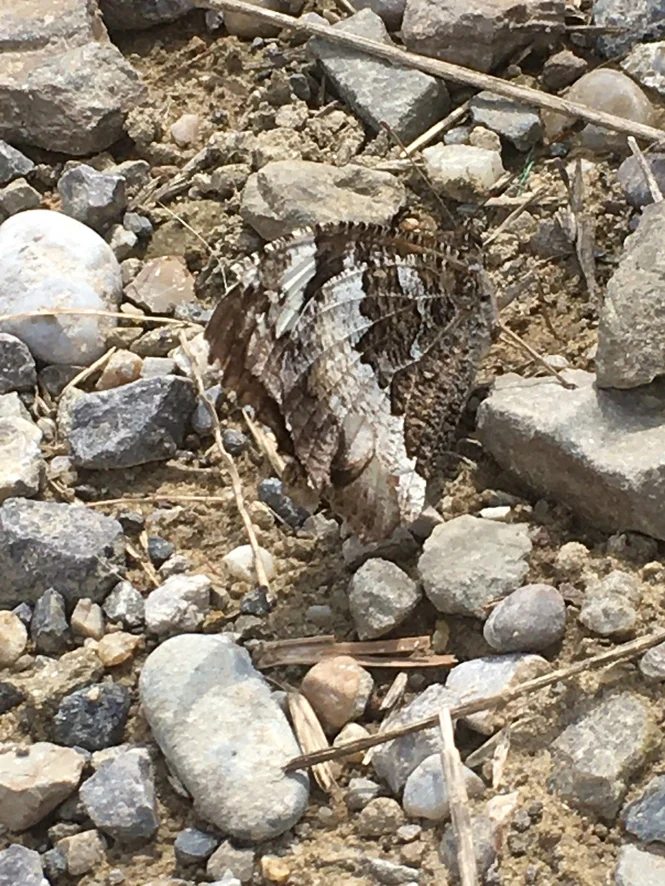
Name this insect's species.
Brintesia circe
